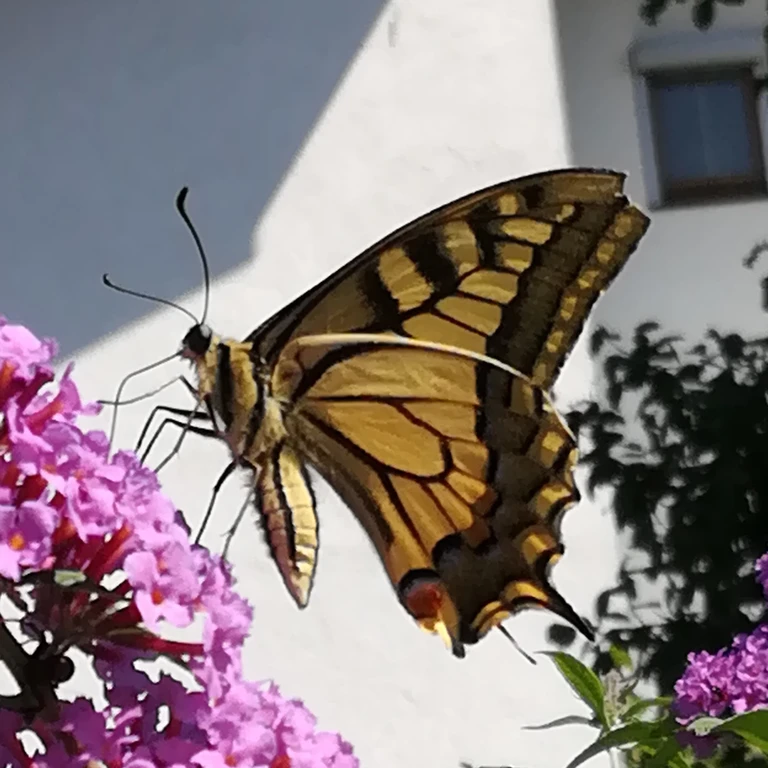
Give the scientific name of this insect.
Papilio machaon
